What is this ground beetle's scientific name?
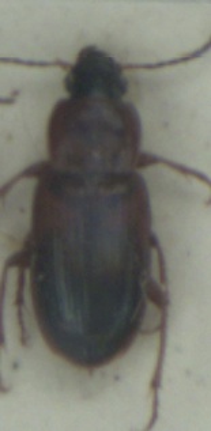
Stenolophus teutonus
